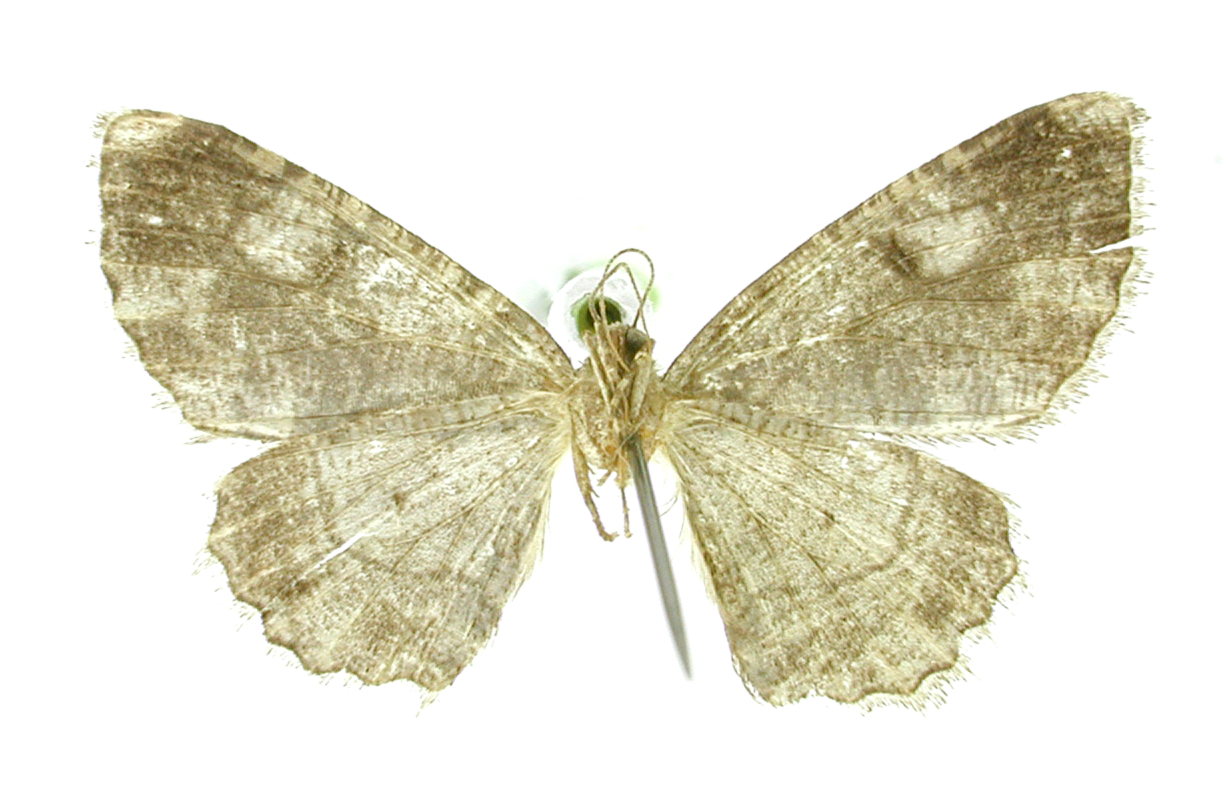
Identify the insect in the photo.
Alcis elpidata
